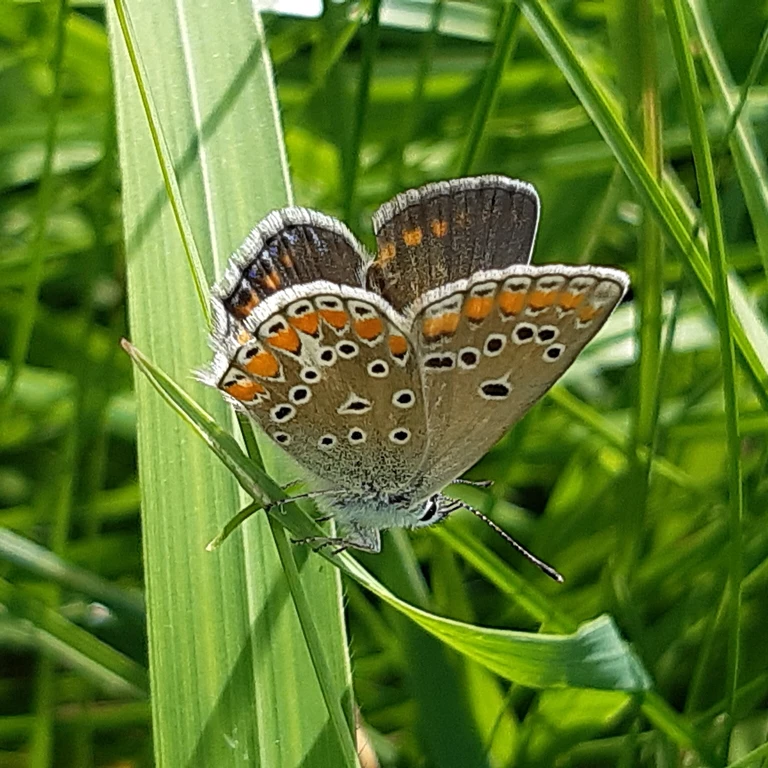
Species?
Polyommatus thersites
